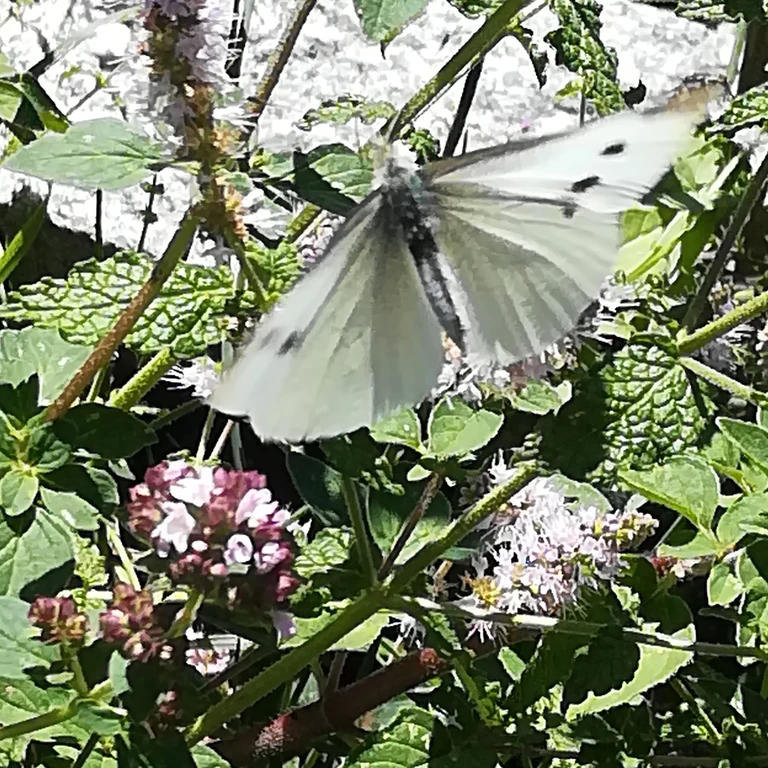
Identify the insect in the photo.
Pieris rapae
